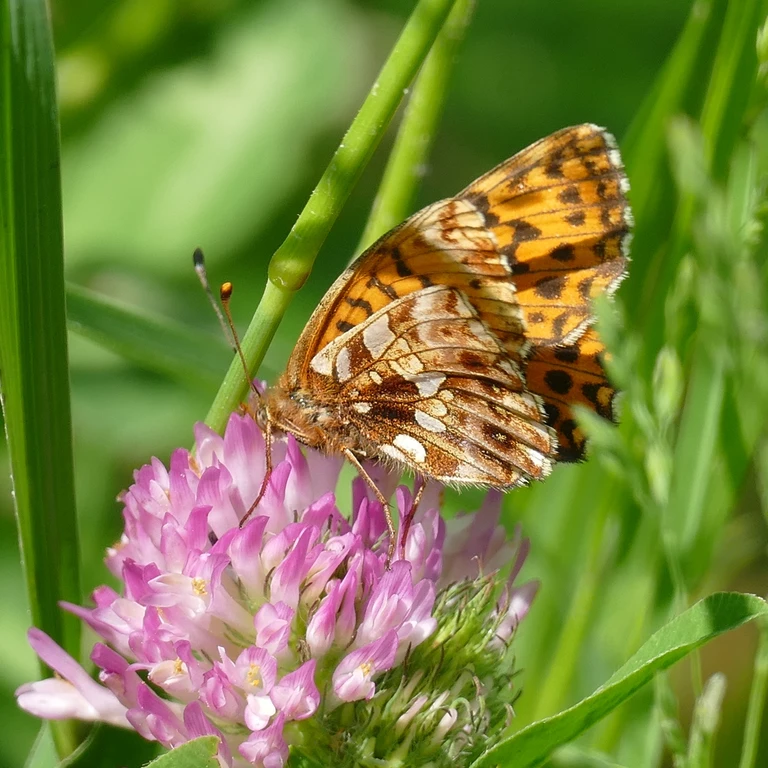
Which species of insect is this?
Boloria dia
